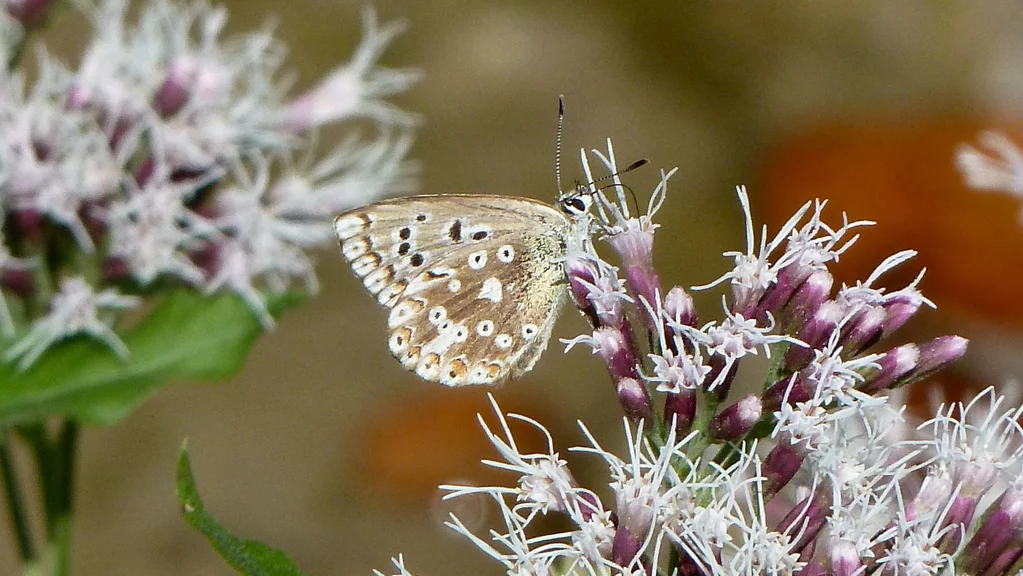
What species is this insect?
Lysandra coridon
